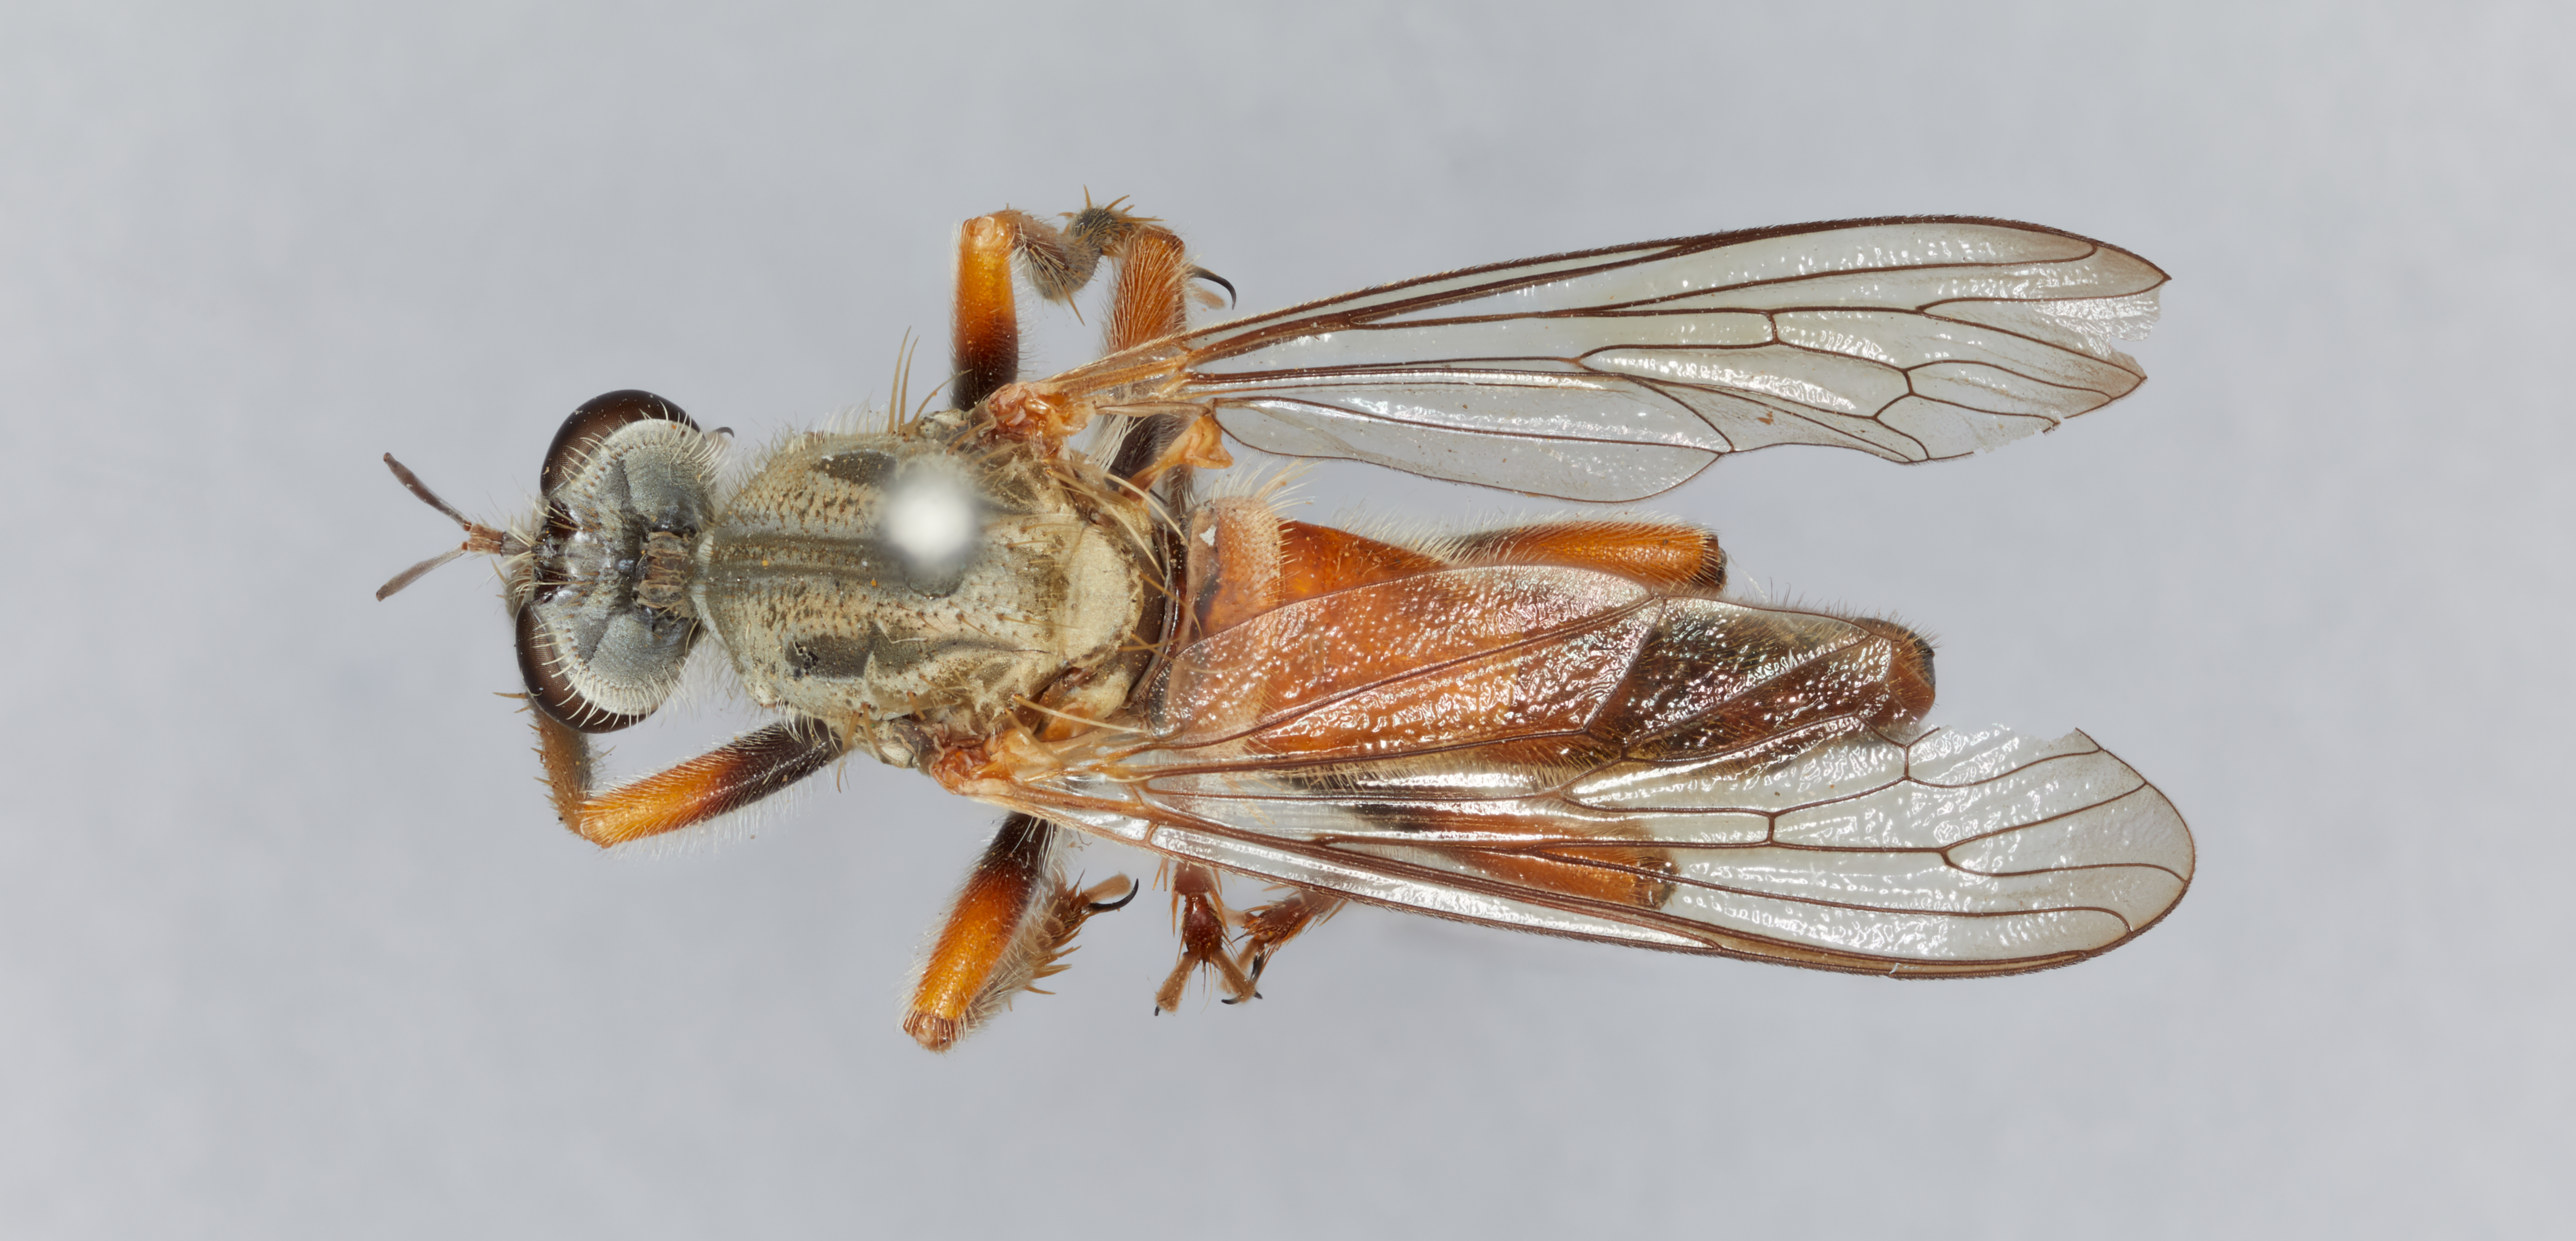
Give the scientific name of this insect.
Saropogon coquillettii
